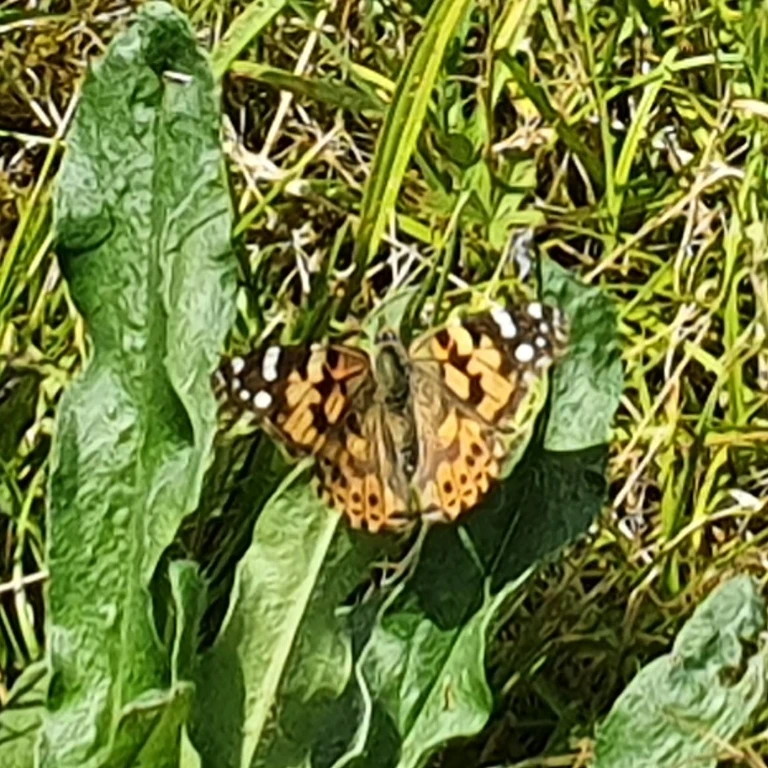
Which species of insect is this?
Vanessa cardui
